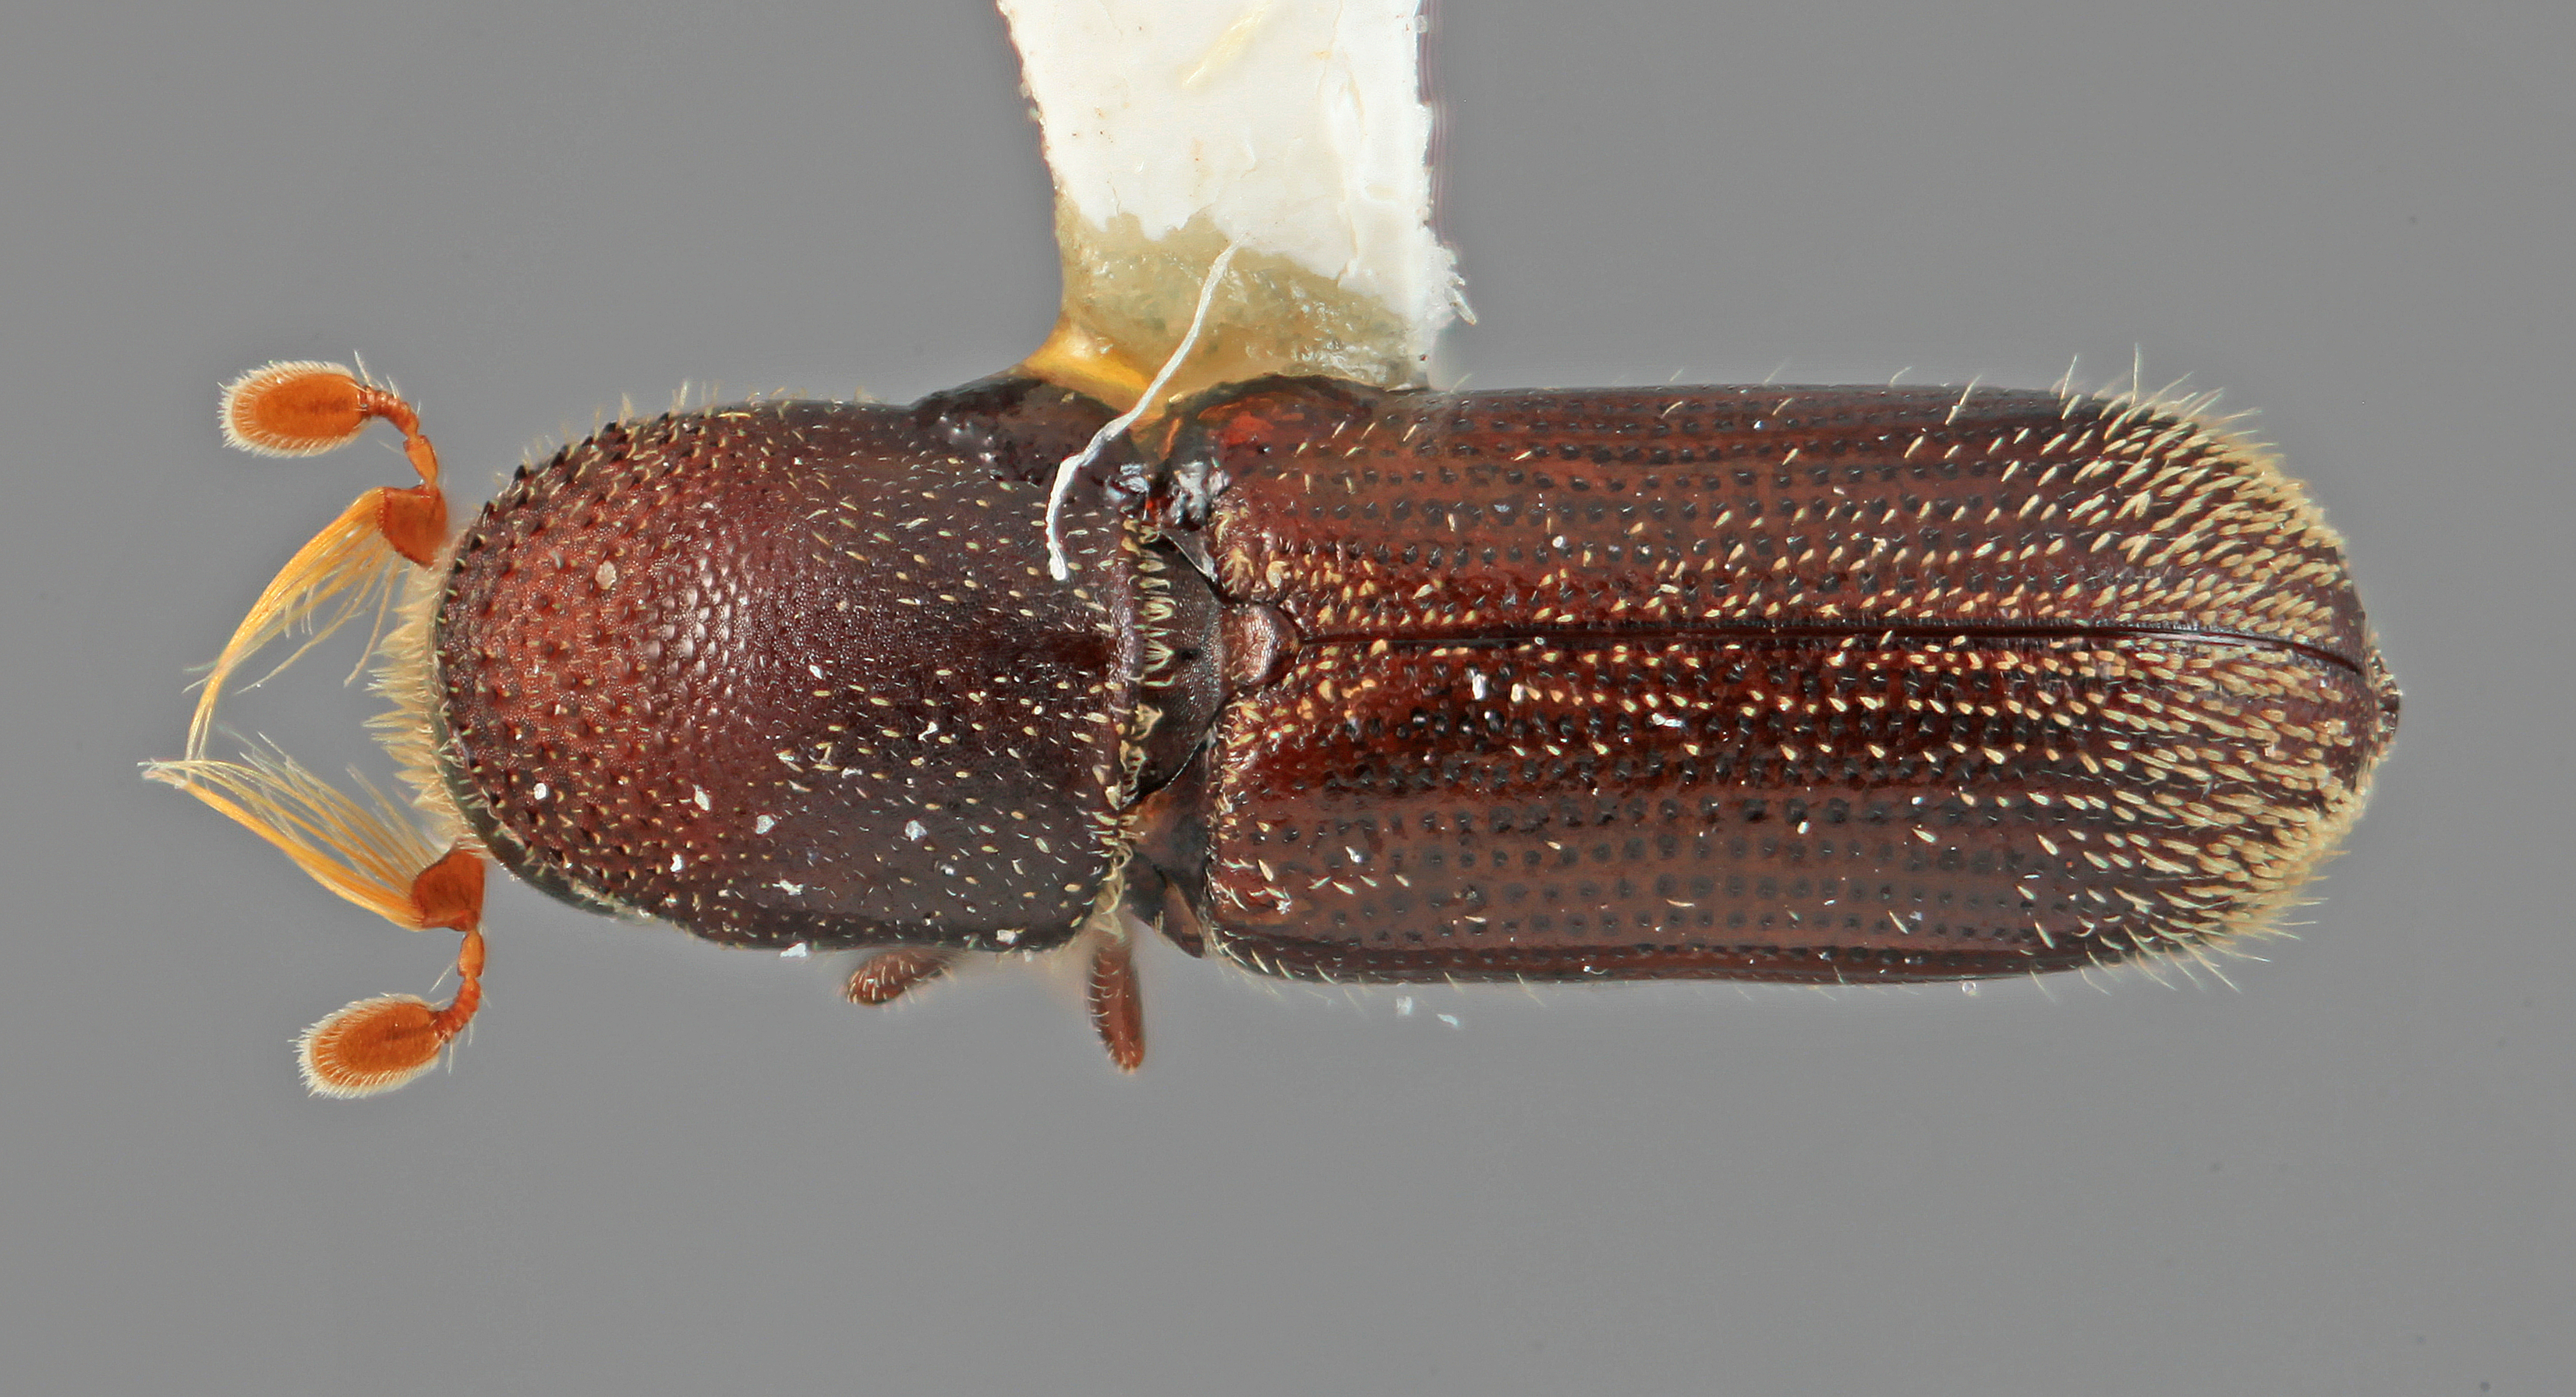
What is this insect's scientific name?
Micracis lepidus
